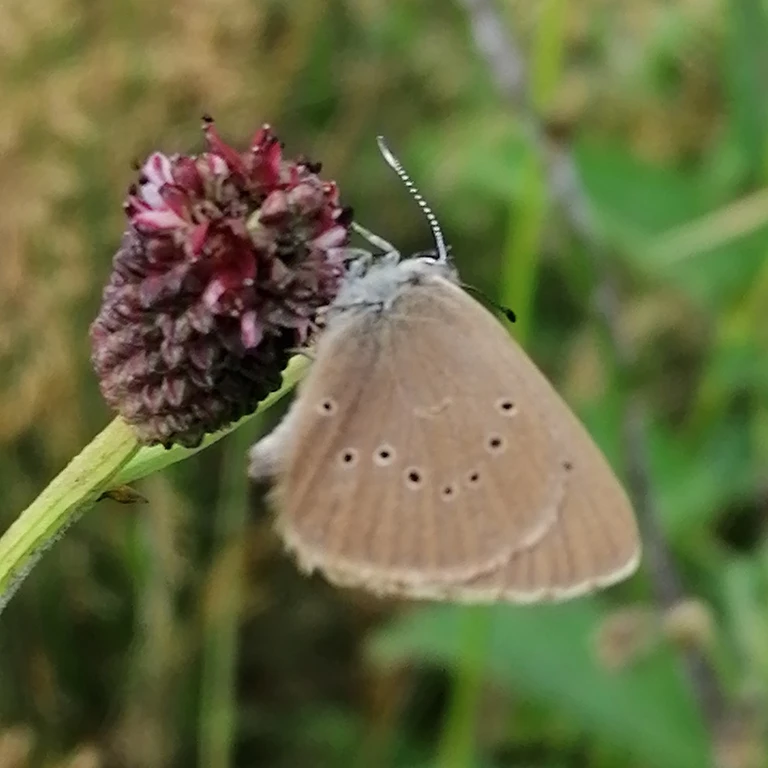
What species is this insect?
Phengaris nausithous (also Maculinea nausithous)
